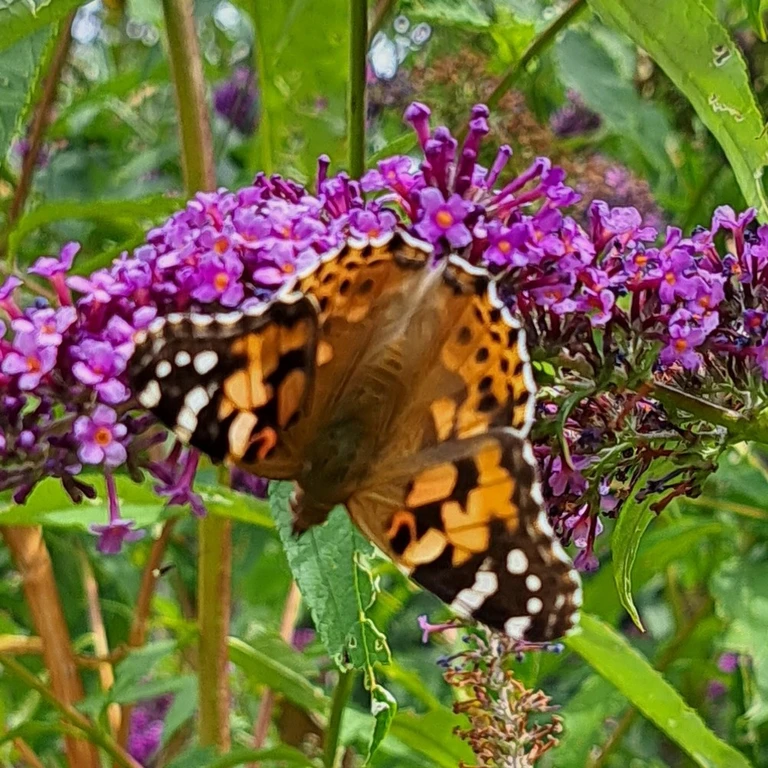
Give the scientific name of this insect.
Vanessa cardui
